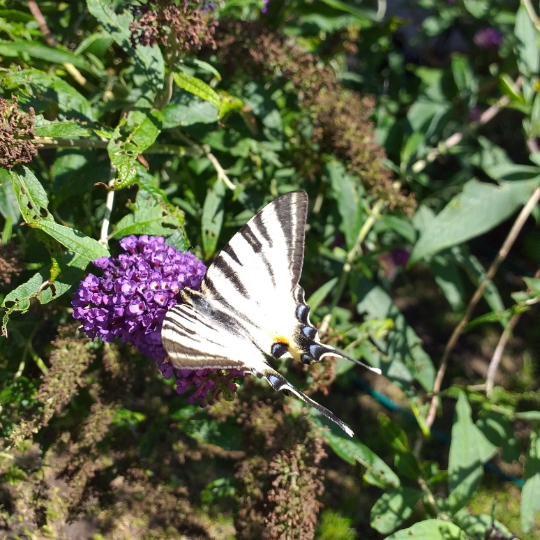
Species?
Iphiclides podalirius
